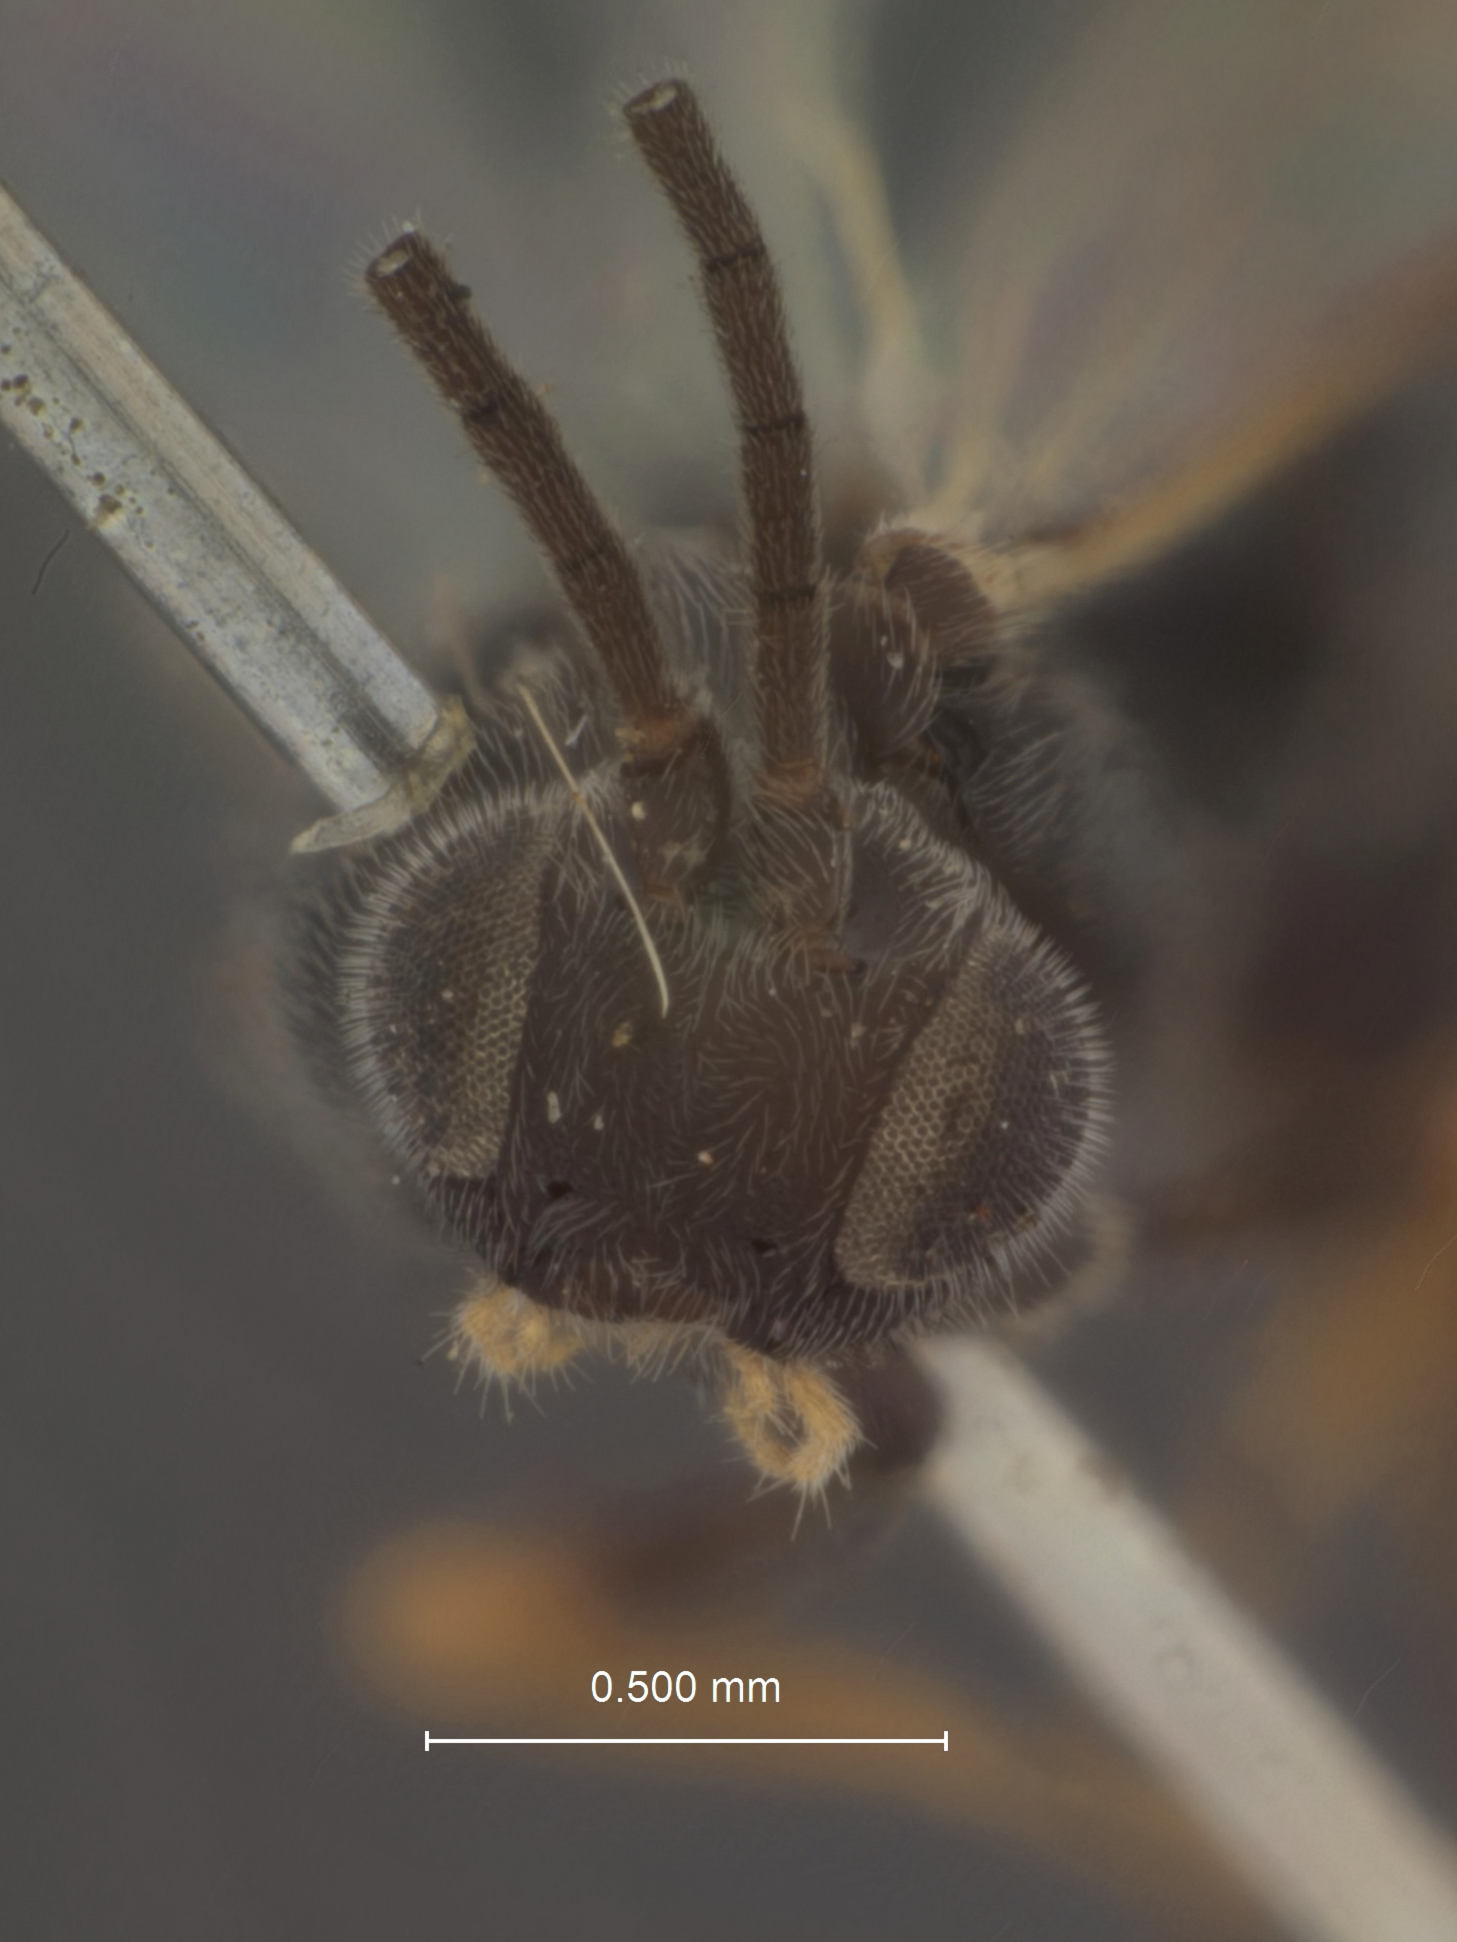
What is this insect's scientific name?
Apanteles gelechiae
